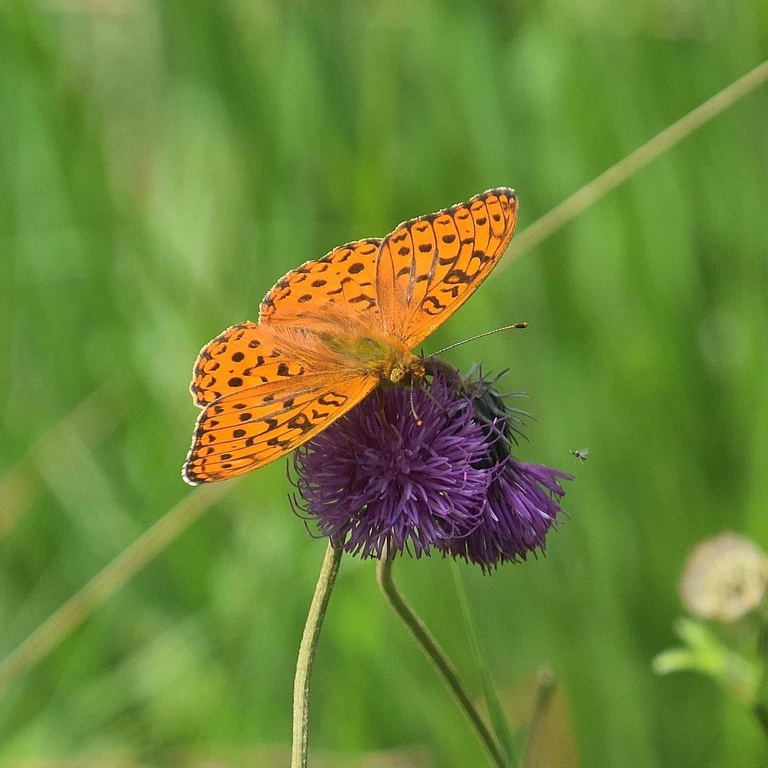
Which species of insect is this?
Fabriciana adippe
